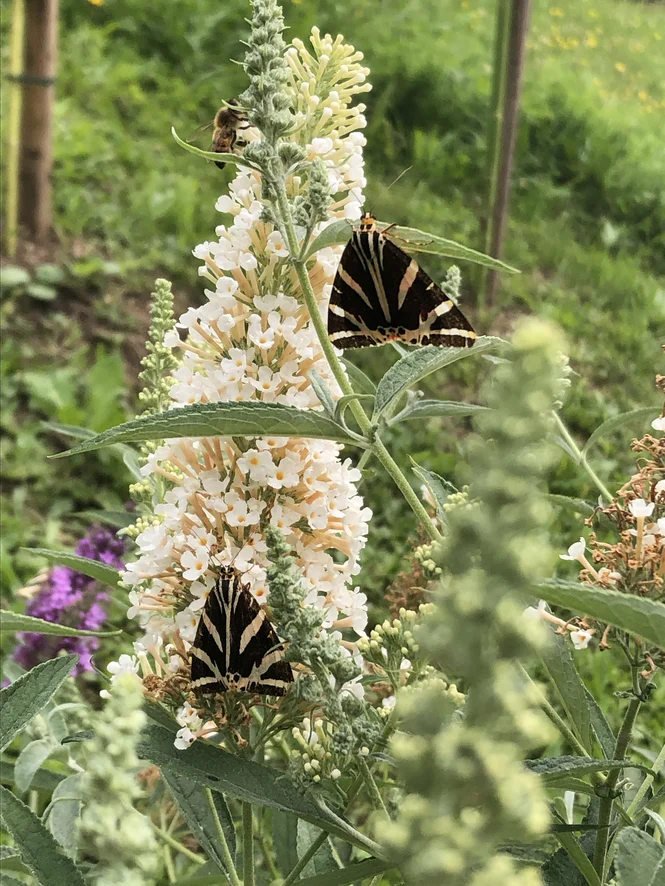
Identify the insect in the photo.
Euplagia quadripunctaria
